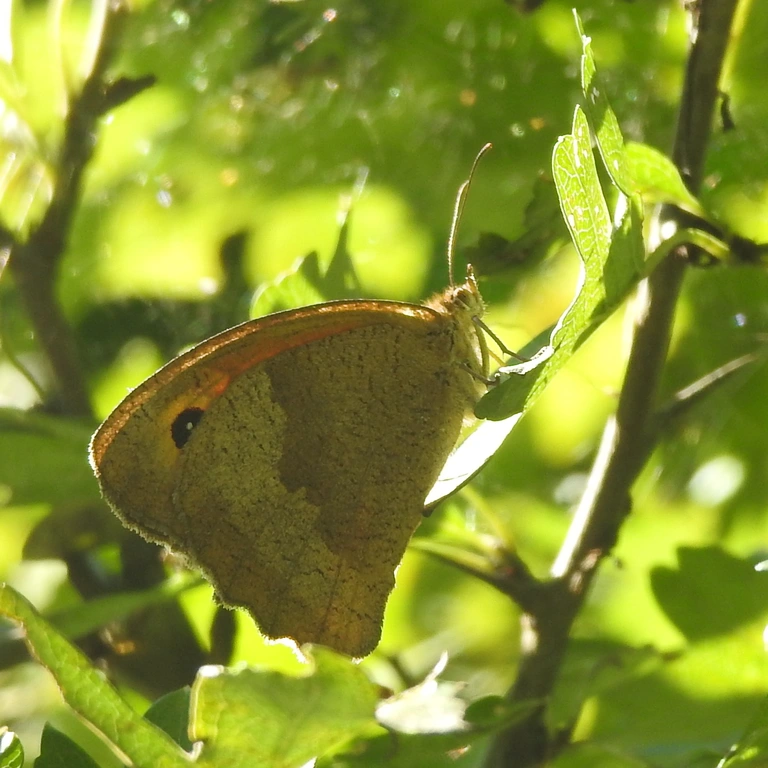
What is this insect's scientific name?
Maniola jurtina
